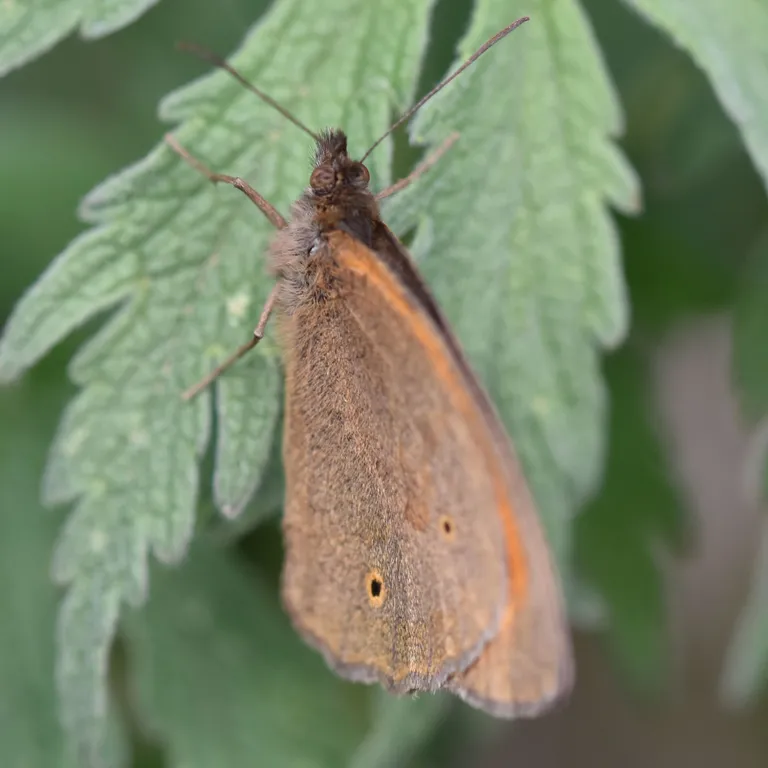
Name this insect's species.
Maniola jurtina
